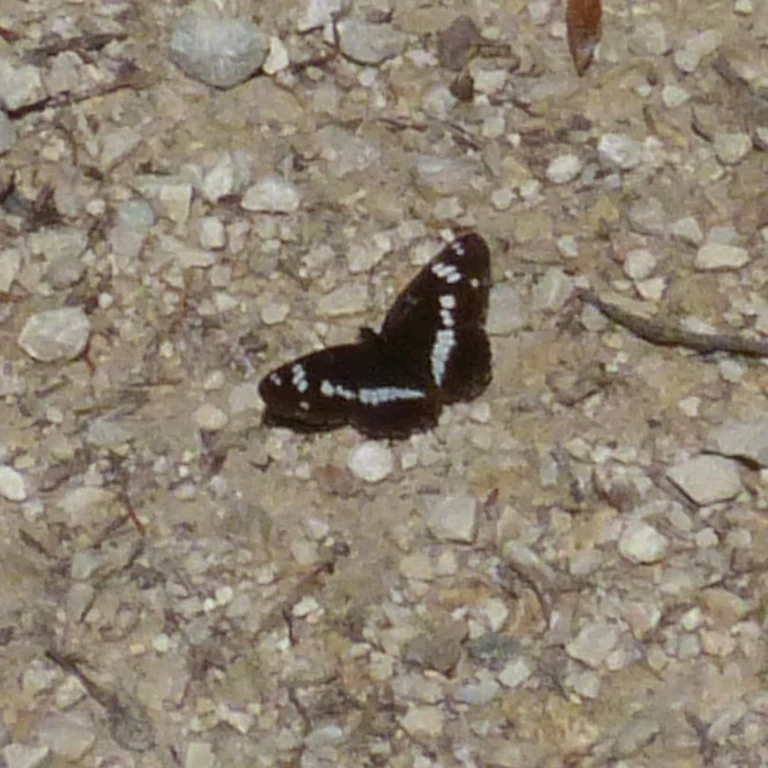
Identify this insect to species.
Limenitis camilla (also Ladoga camilla)
